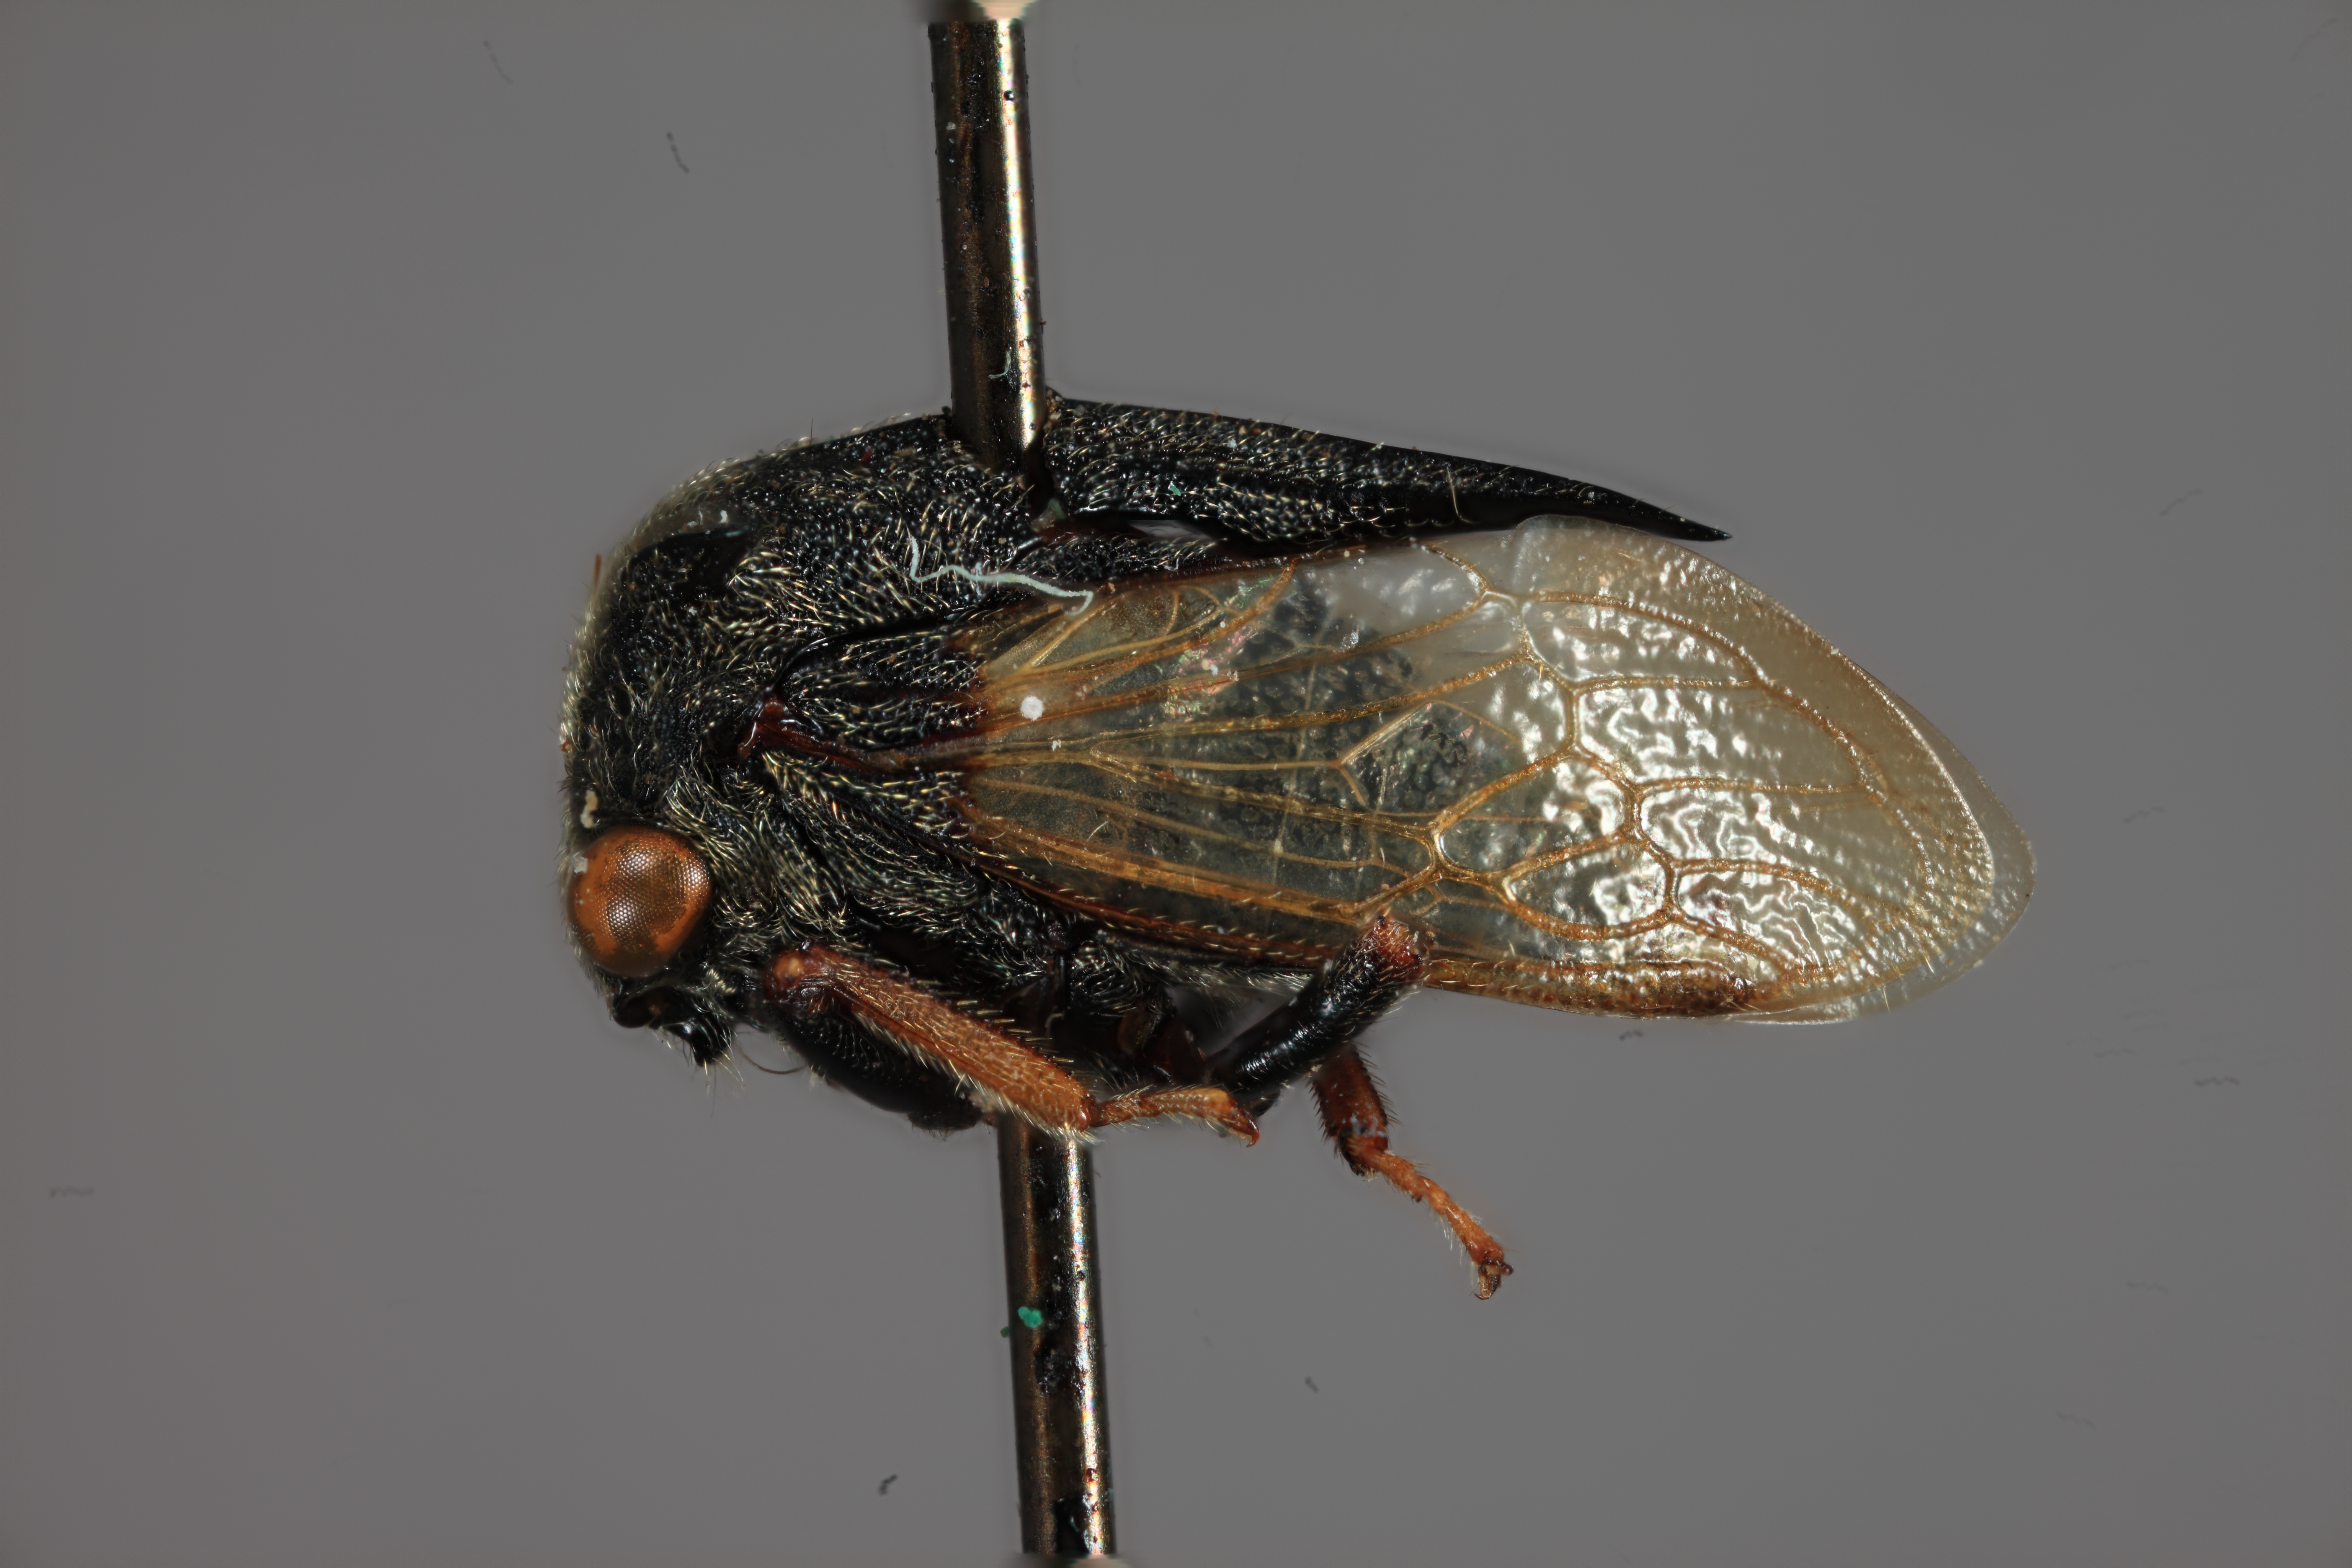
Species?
Tricentrus papuaensis
